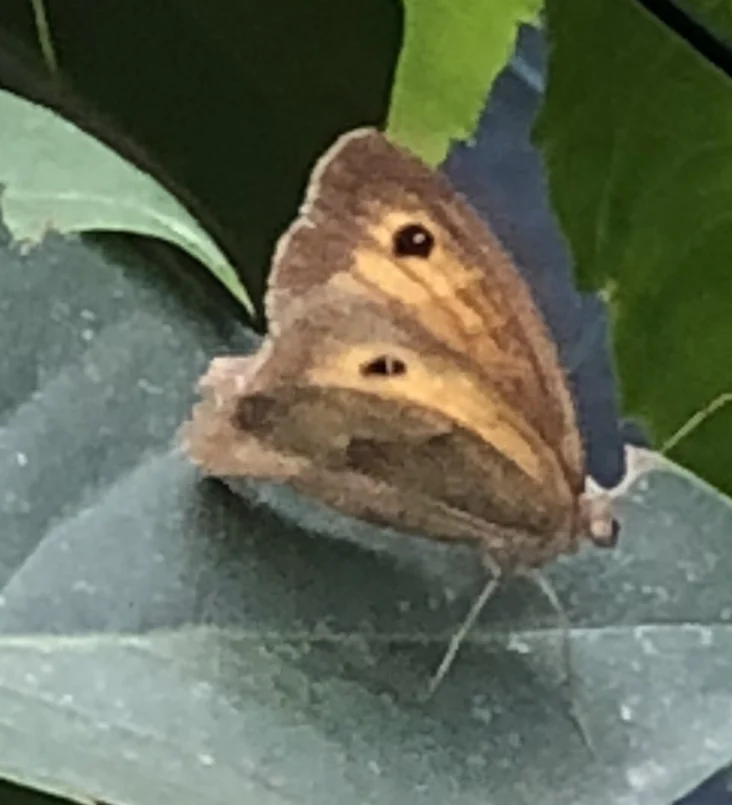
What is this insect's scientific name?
Maniola jurtina
